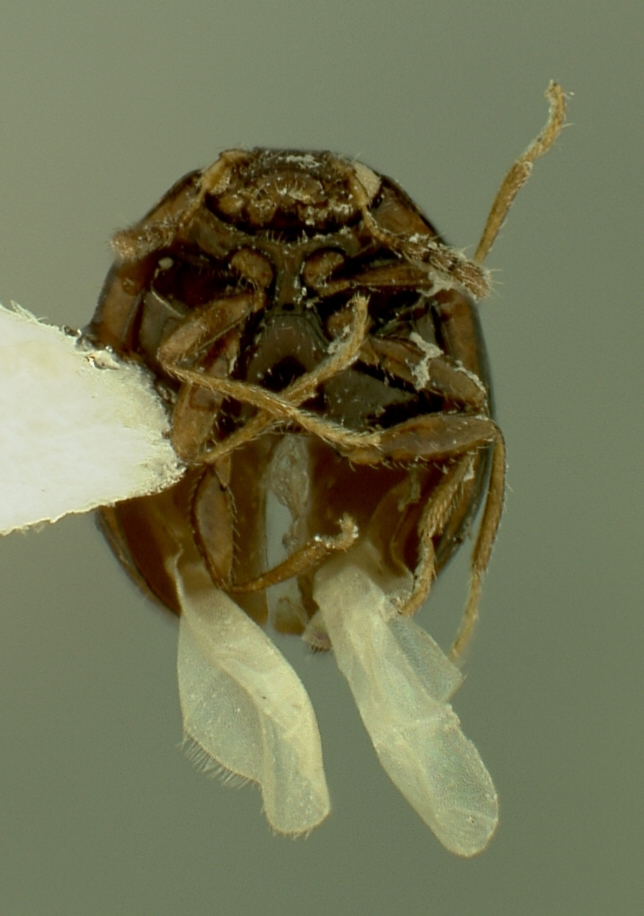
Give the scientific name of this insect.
Rhymbomicrus caseyi
